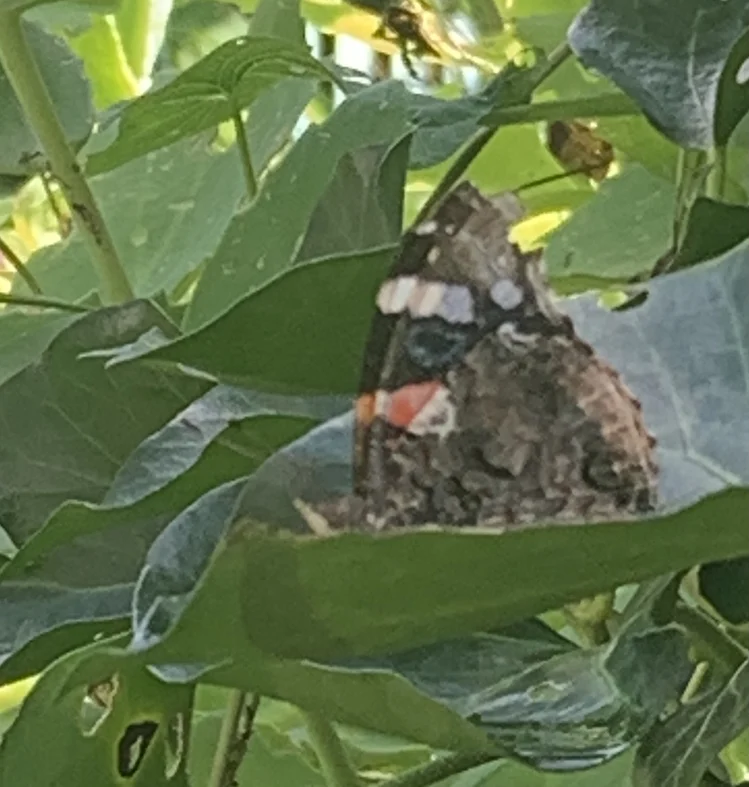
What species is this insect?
Vanessa atalanta
